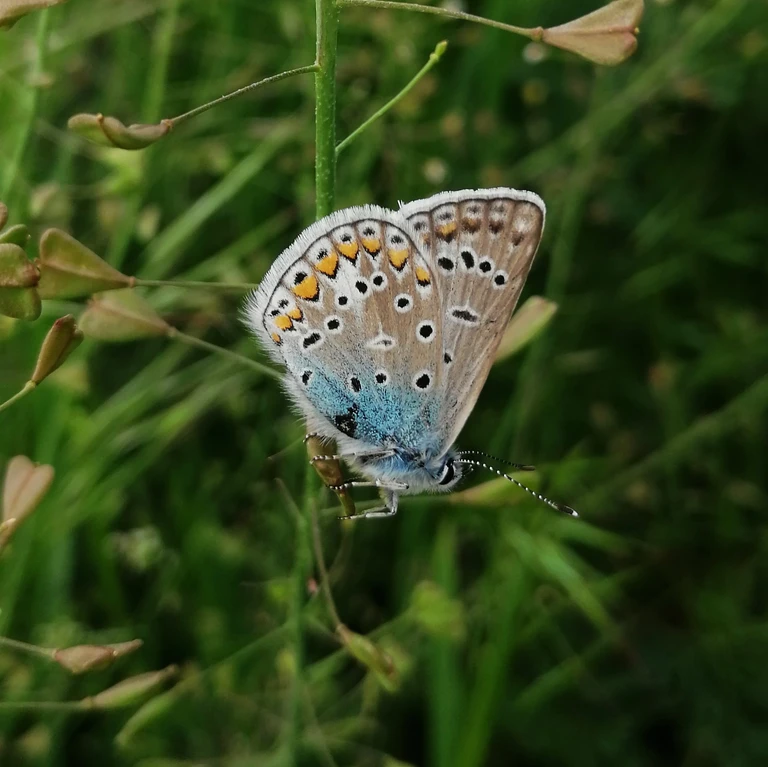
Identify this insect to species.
Polyommatus icarus
